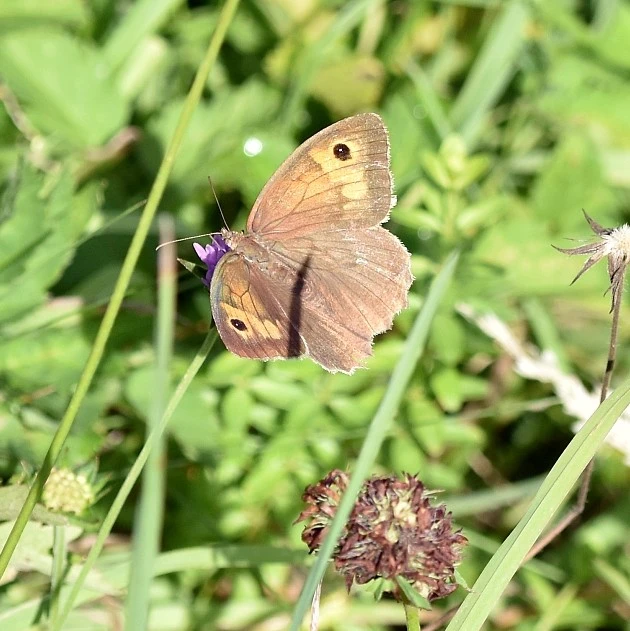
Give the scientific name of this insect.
Maniola jurtina
